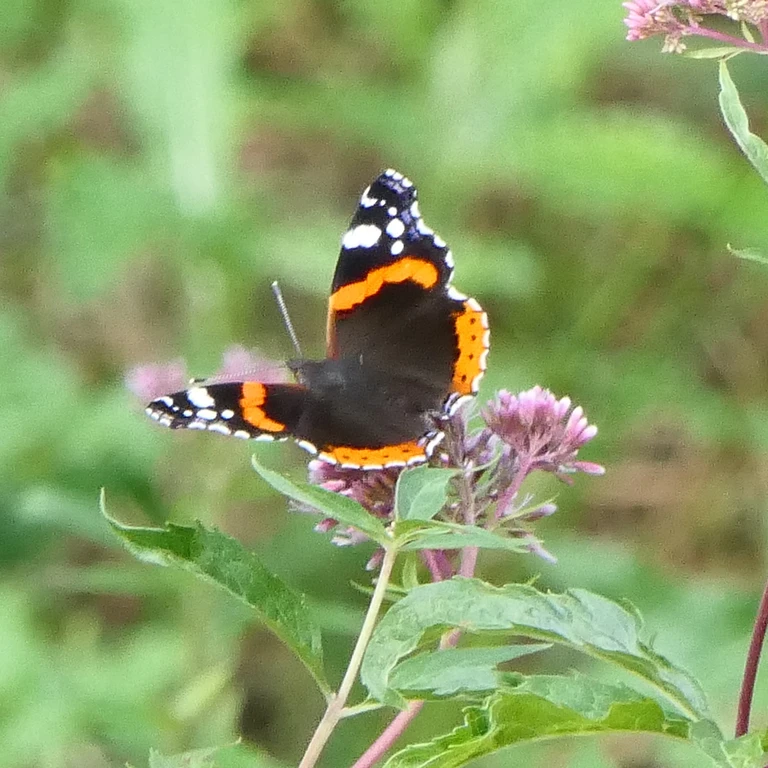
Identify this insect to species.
Vanessa atalanta
